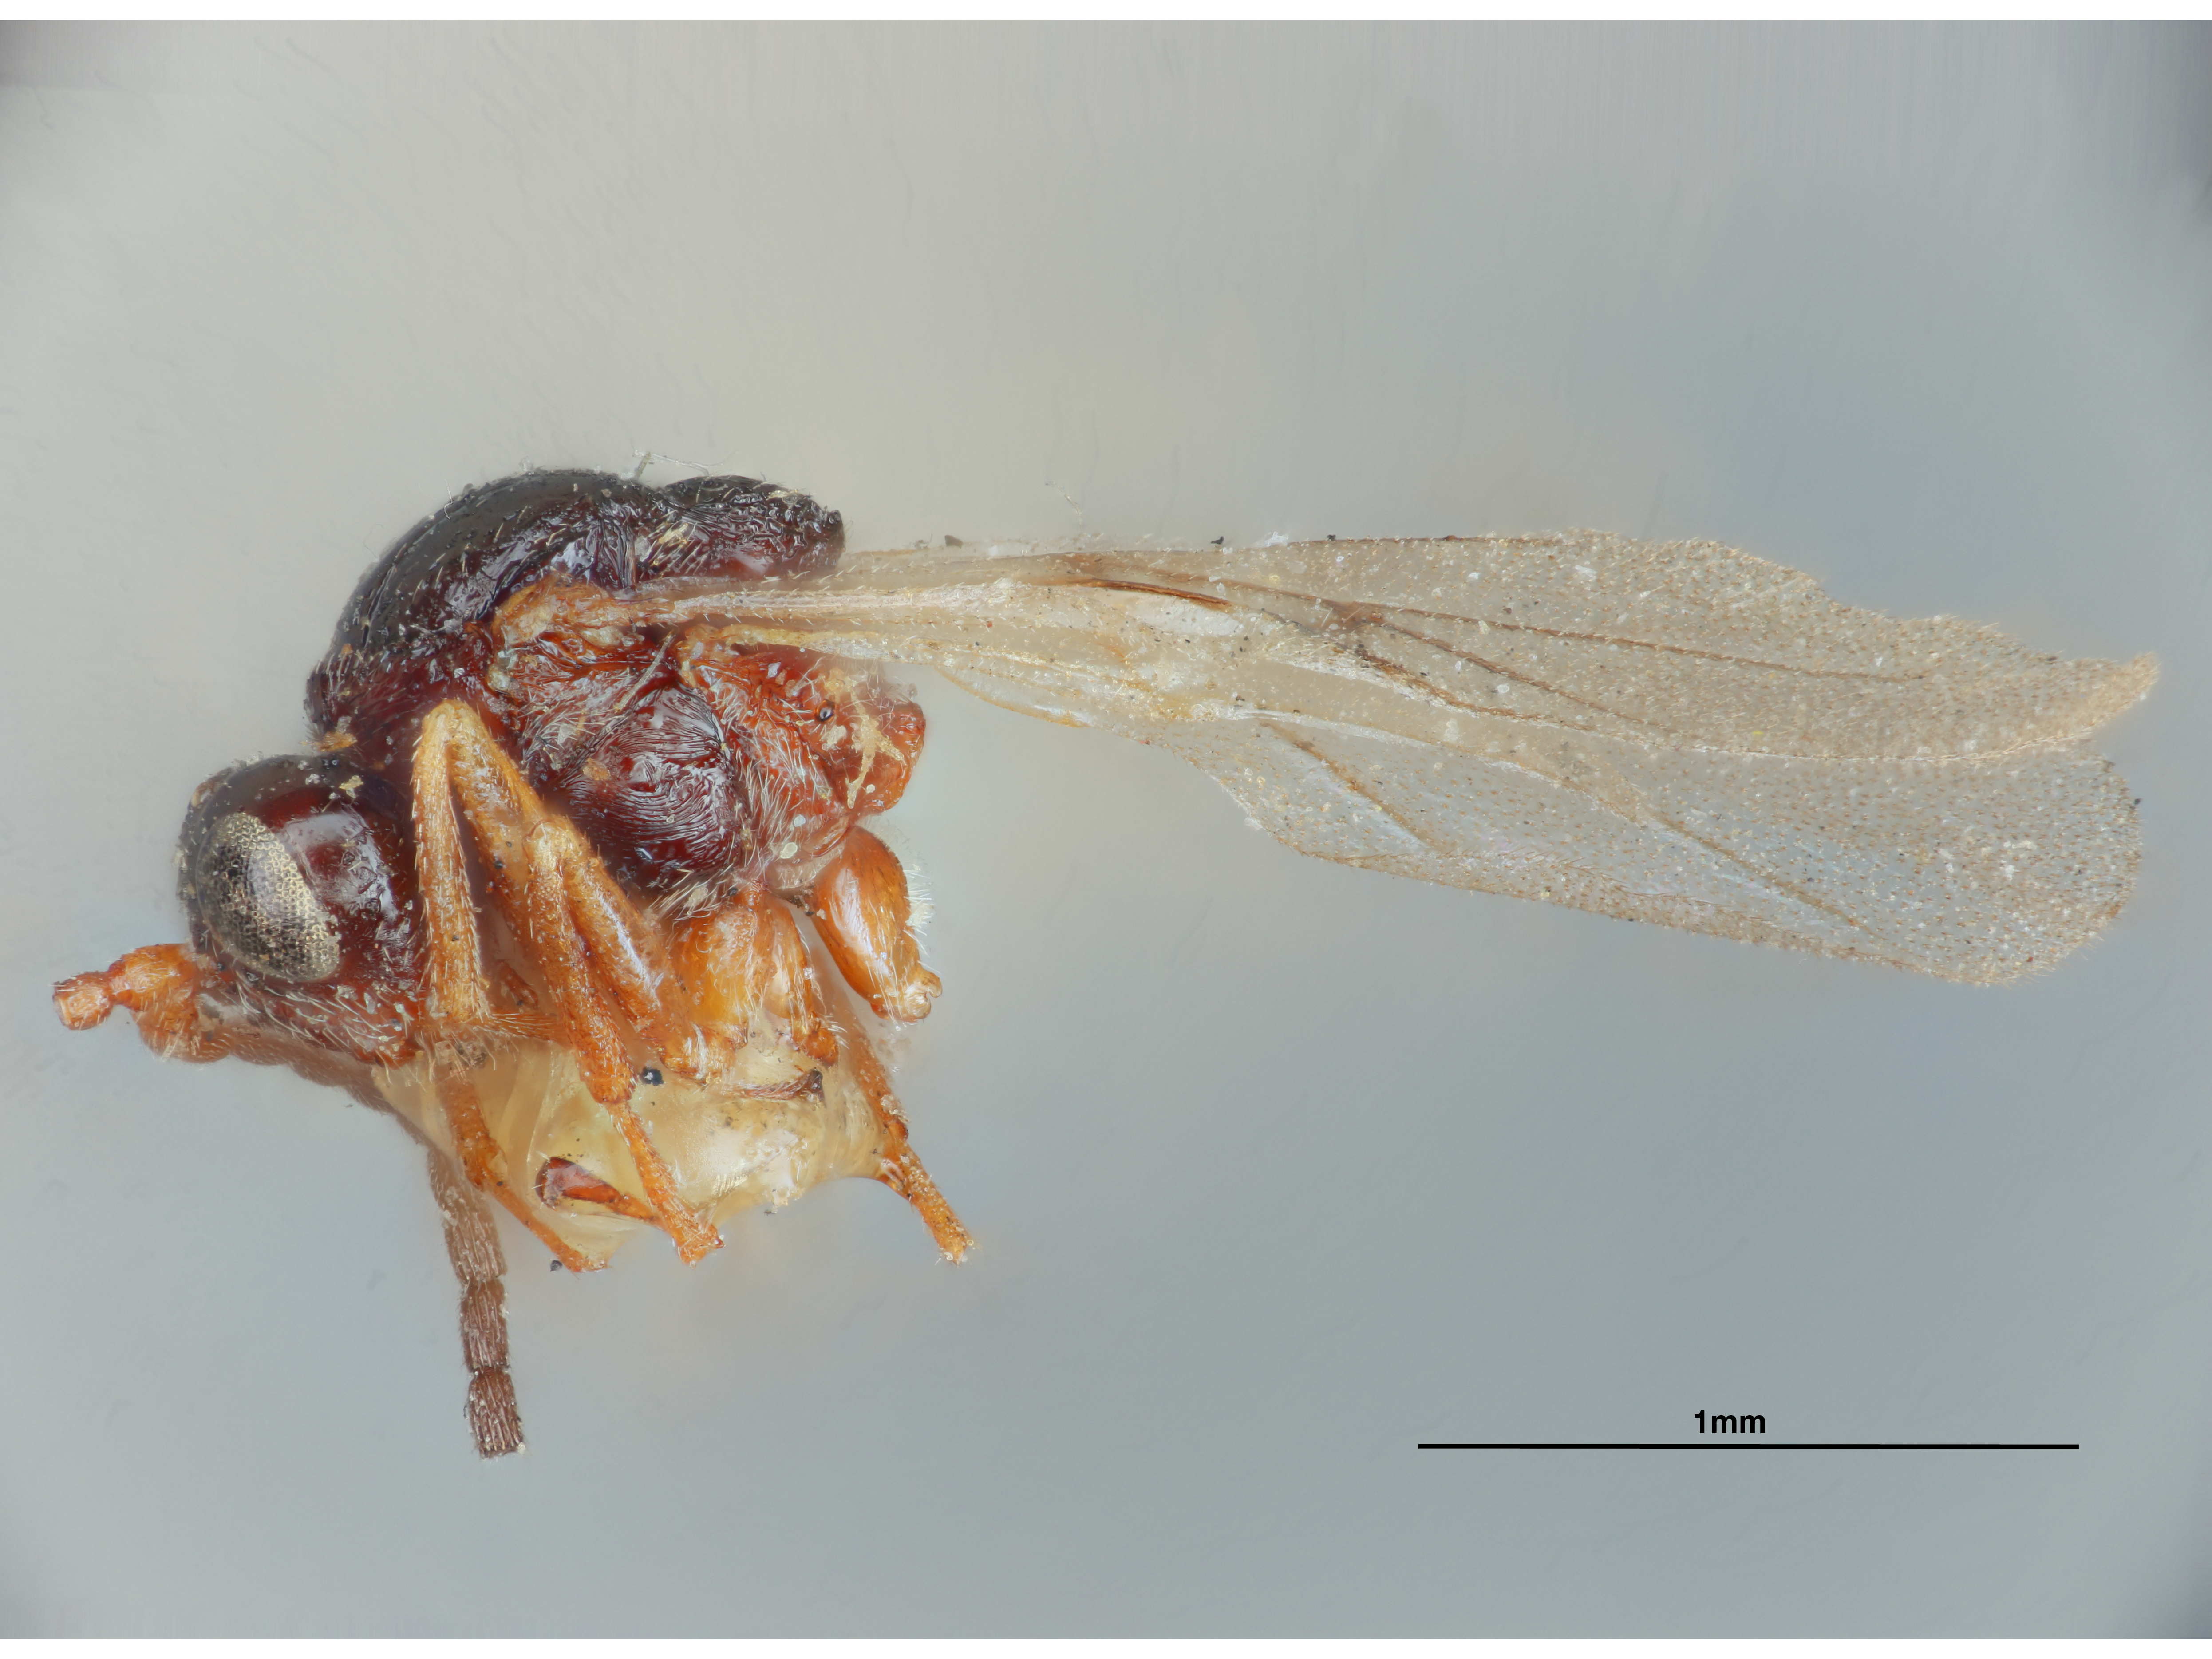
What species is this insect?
Diastrophus fragariae
